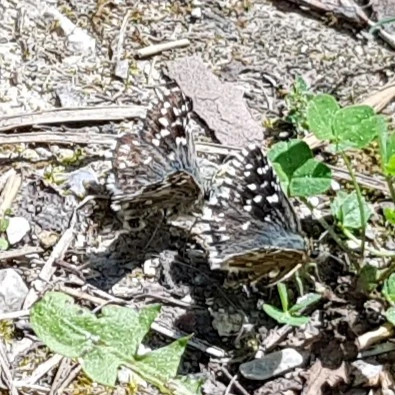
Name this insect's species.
Pyrgus malvae
